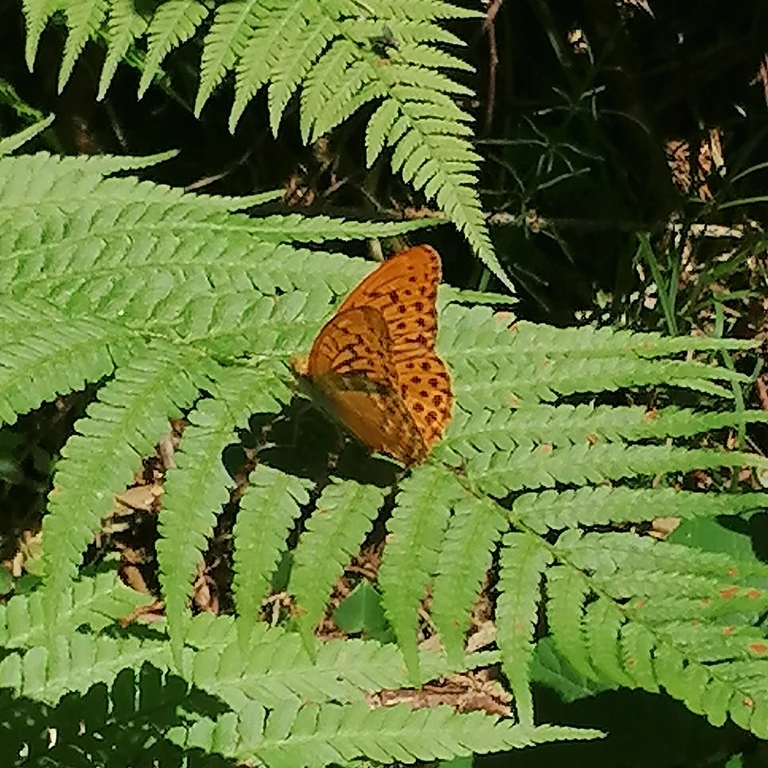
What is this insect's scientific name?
Argynnis paphia
